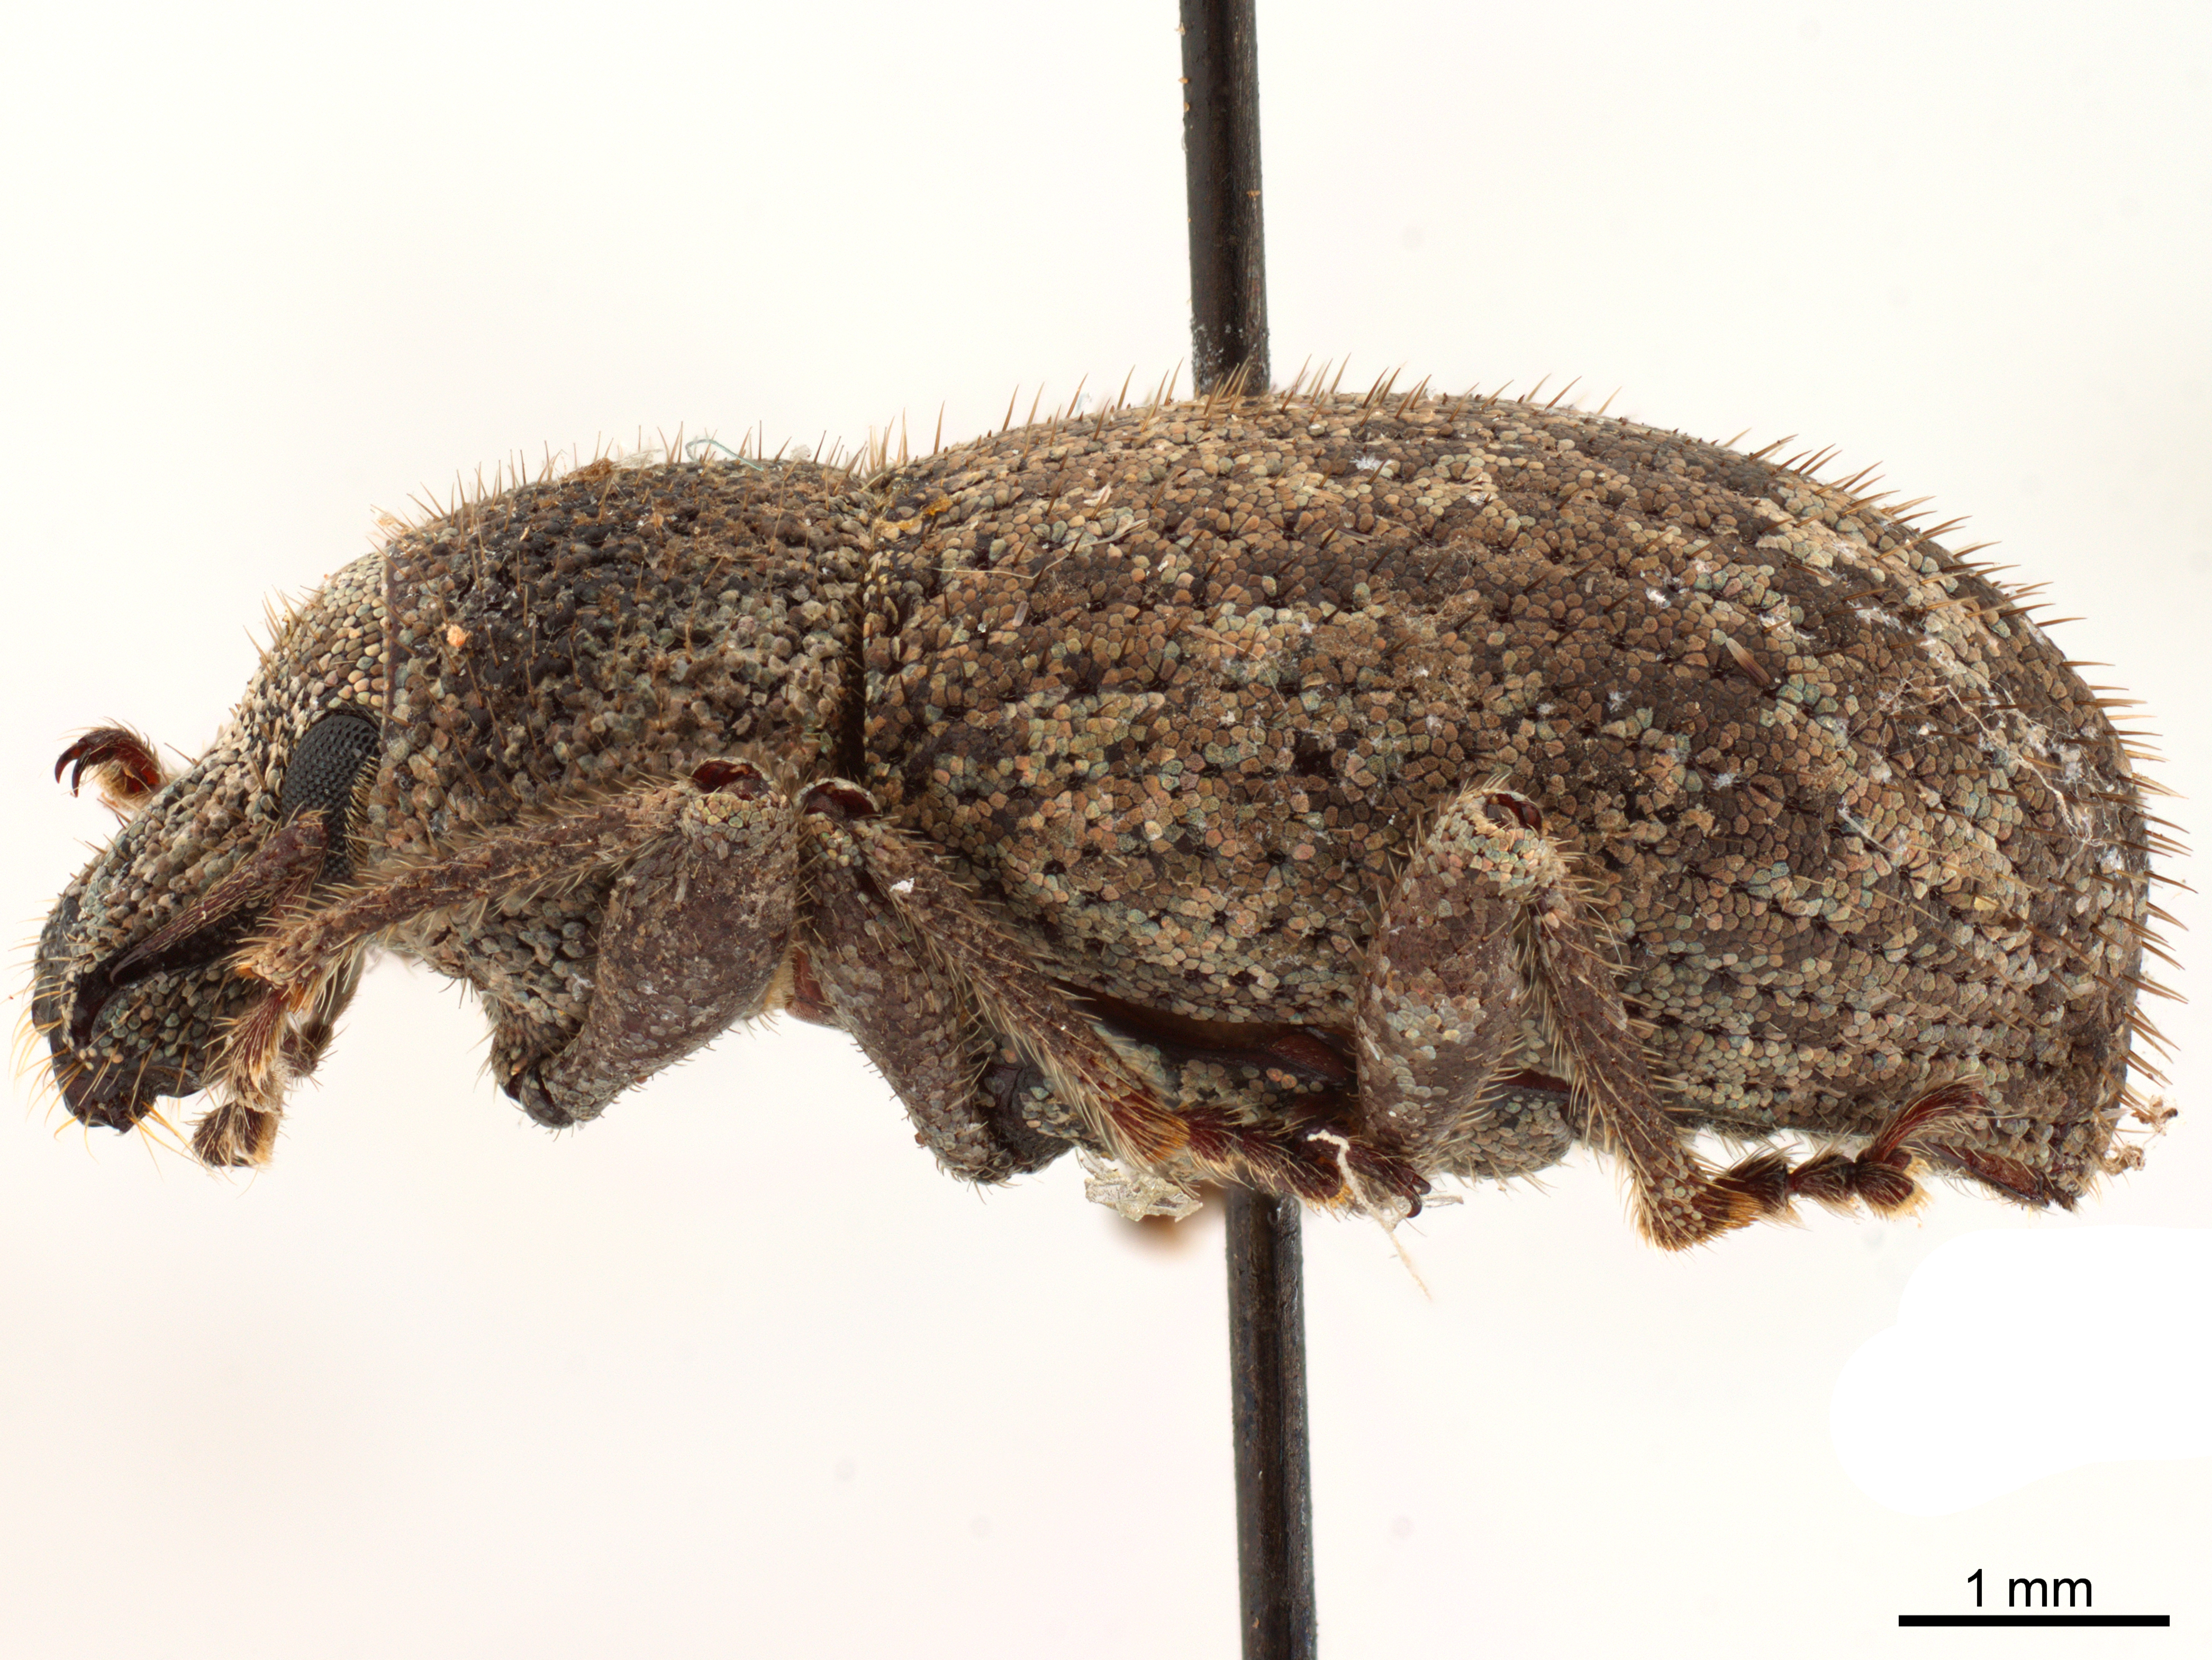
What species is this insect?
Anametis subfusca
